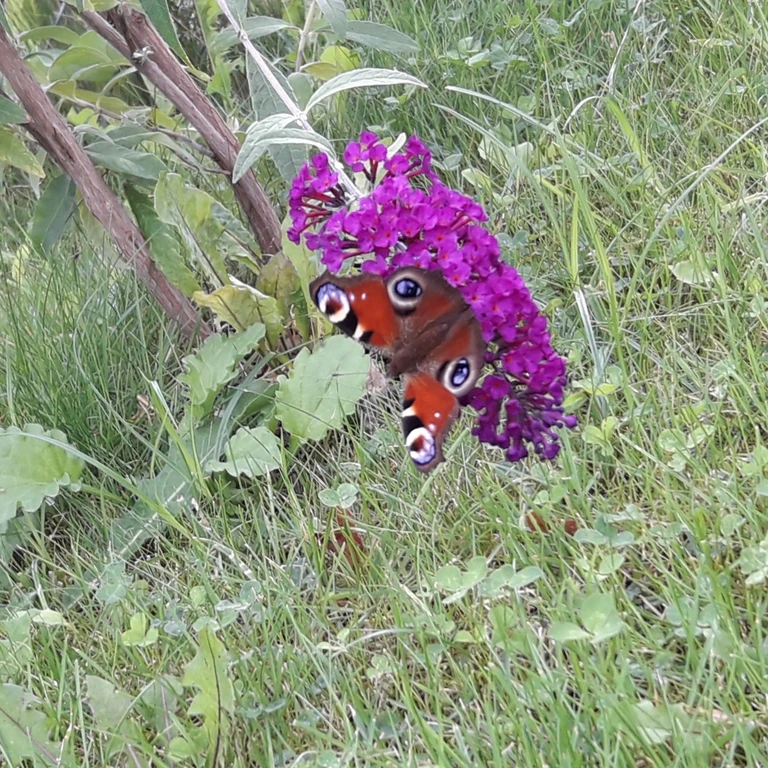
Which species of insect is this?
Aglais io
